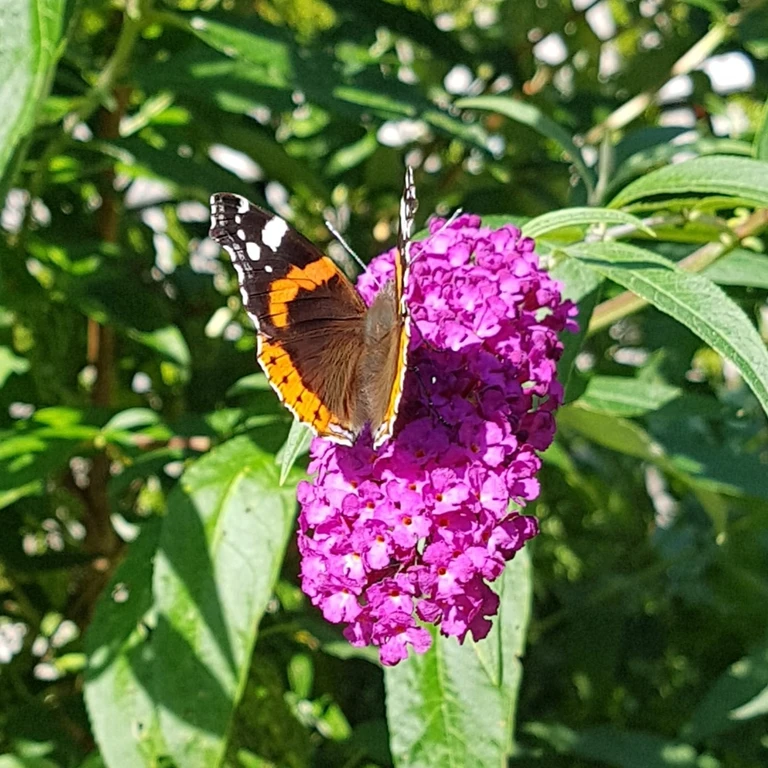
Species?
Vanessa atalanta
